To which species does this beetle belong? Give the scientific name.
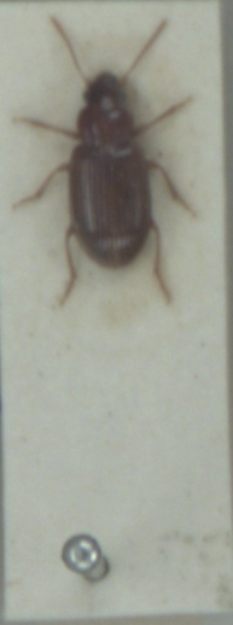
Bradycellus verbasci
